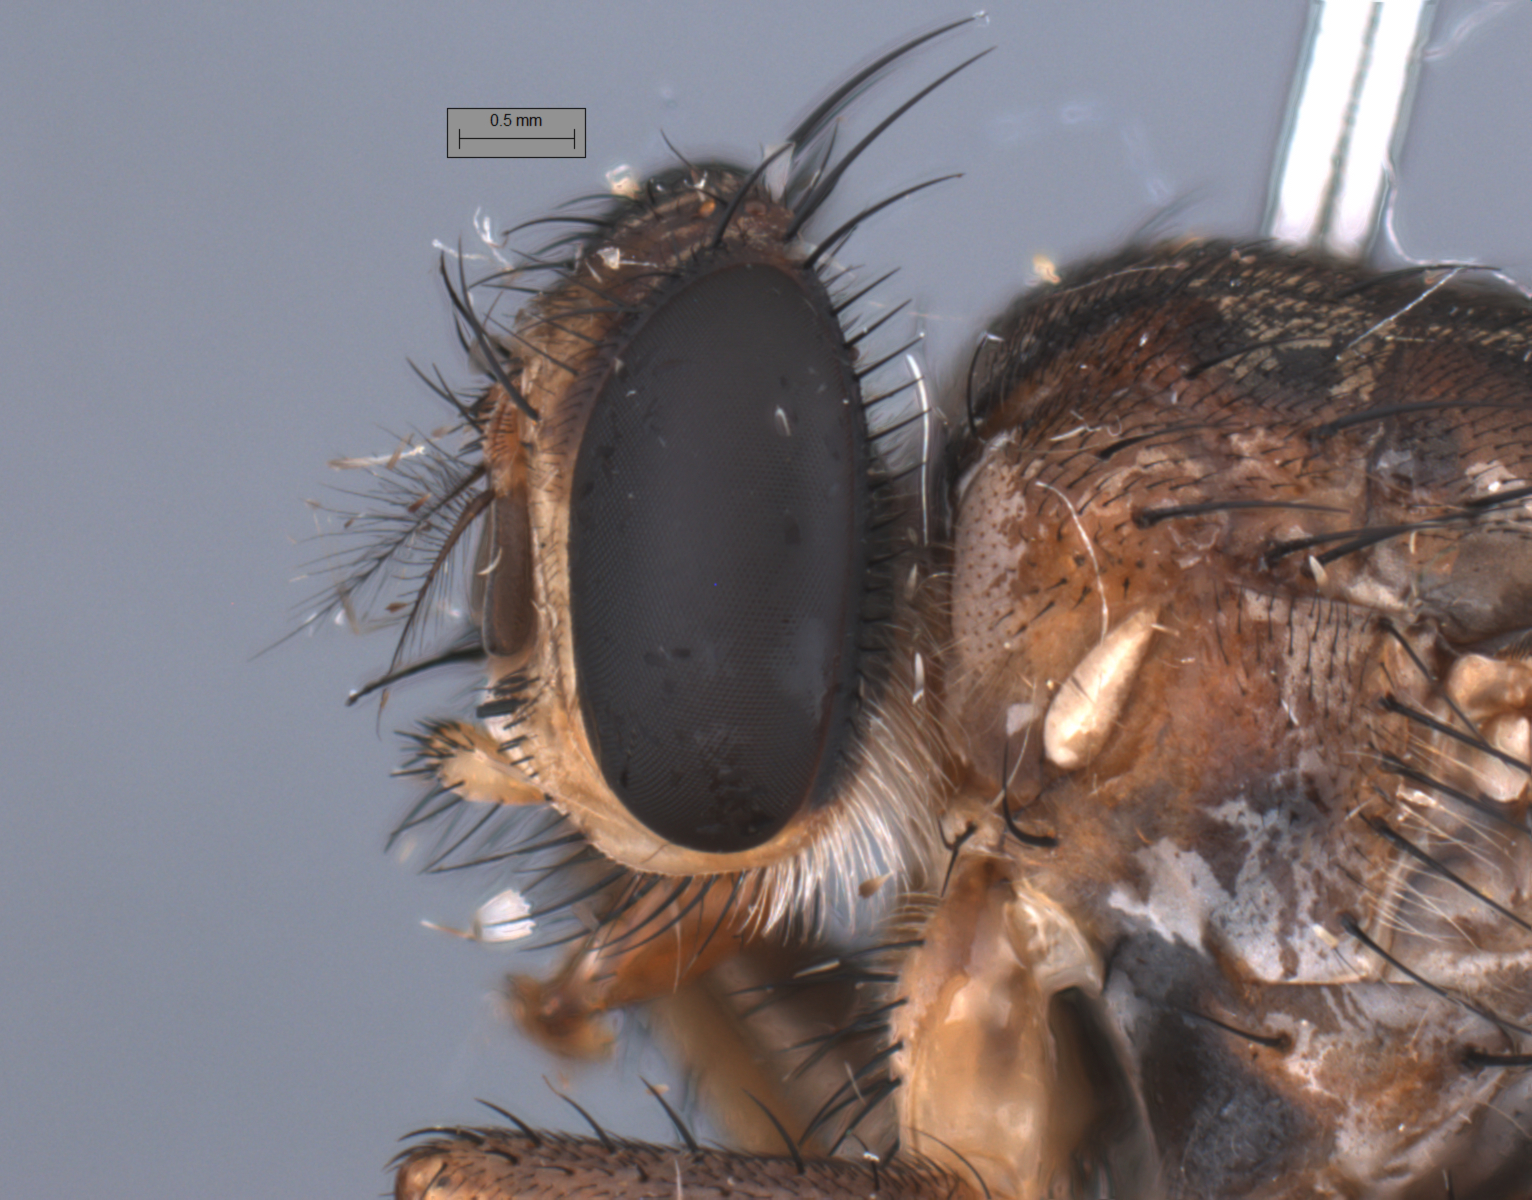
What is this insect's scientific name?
Bengalia emarginata
